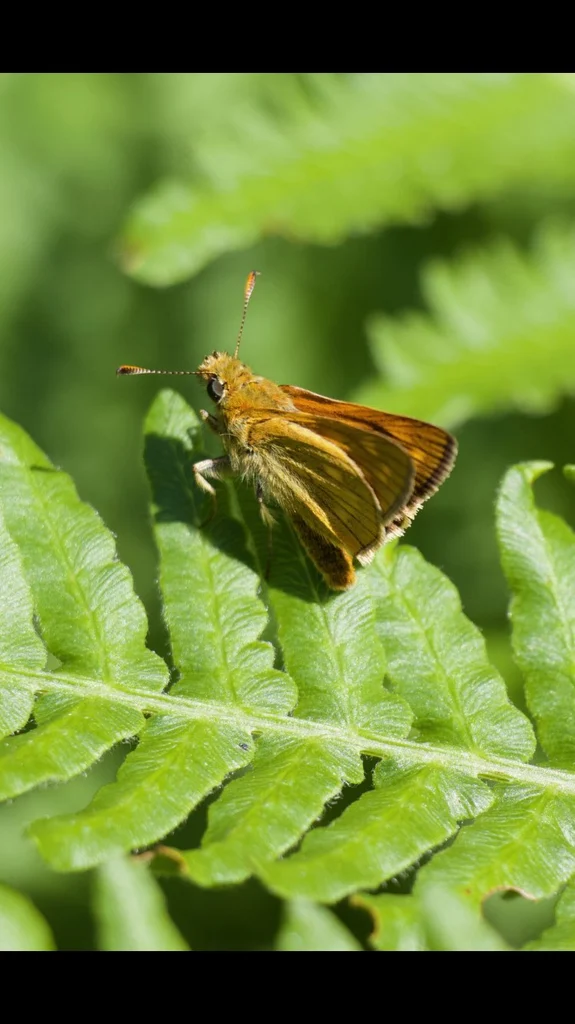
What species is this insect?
Ochlodes sylvanus (also Ochlodes venata)
